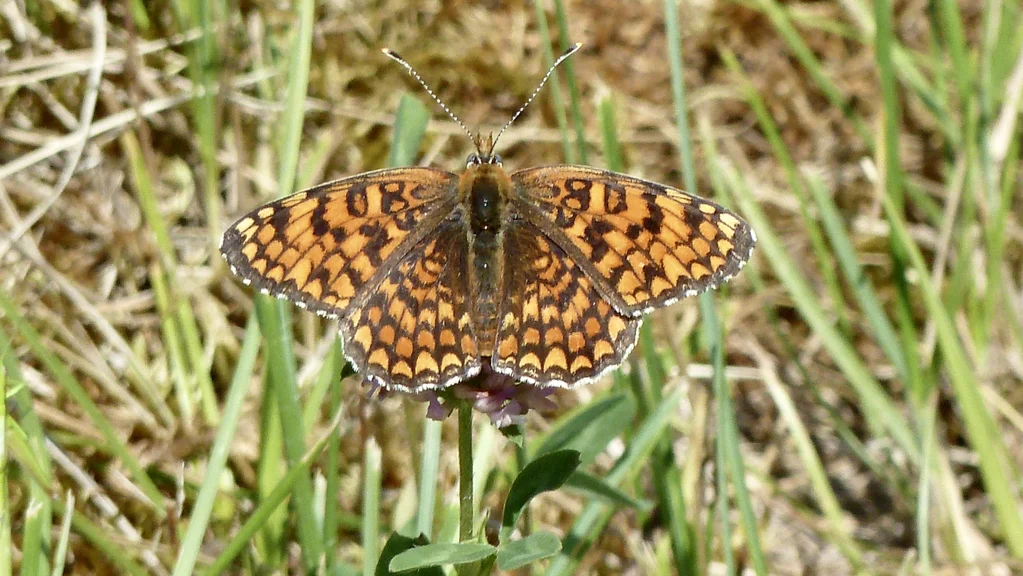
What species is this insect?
Melitaea phoebe
